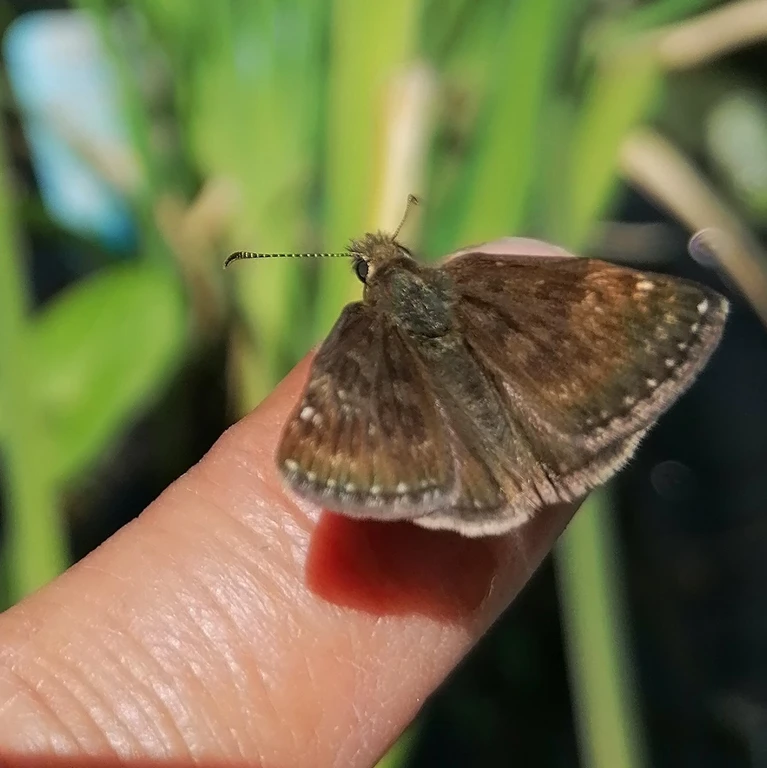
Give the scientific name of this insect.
Erynnis tages
